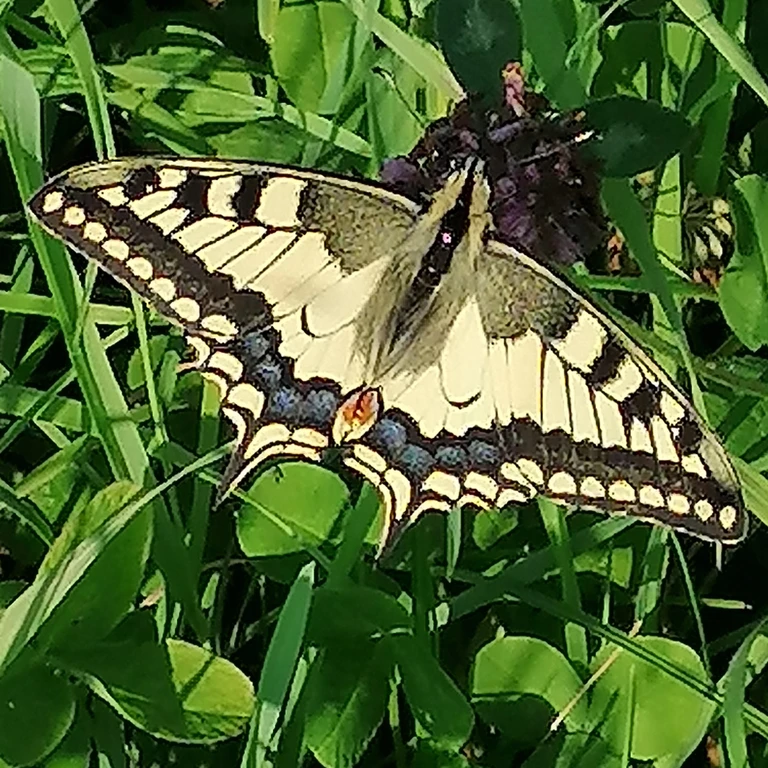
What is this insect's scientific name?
Papilio machaon
